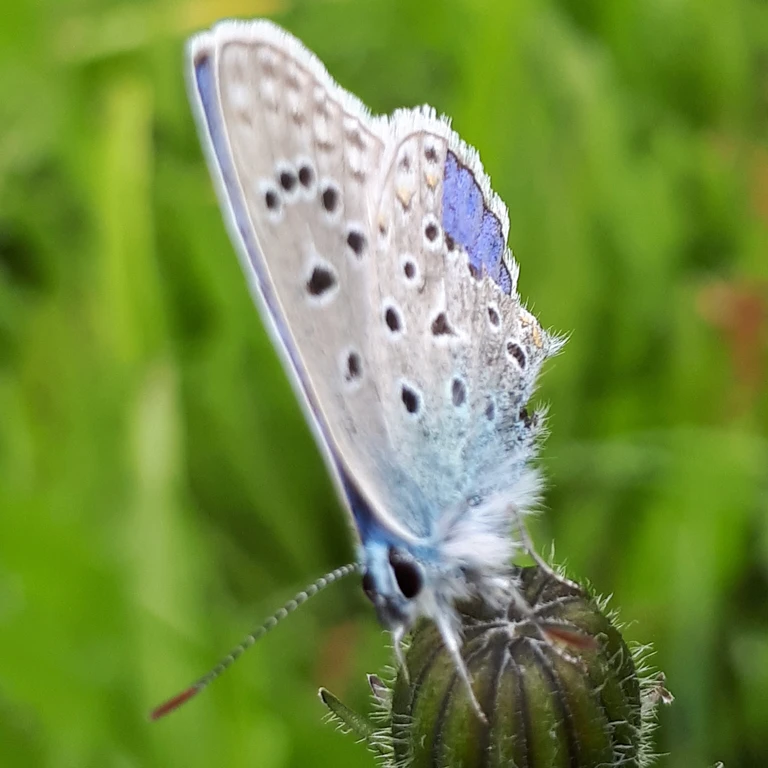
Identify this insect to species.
Polyommatus icarus
